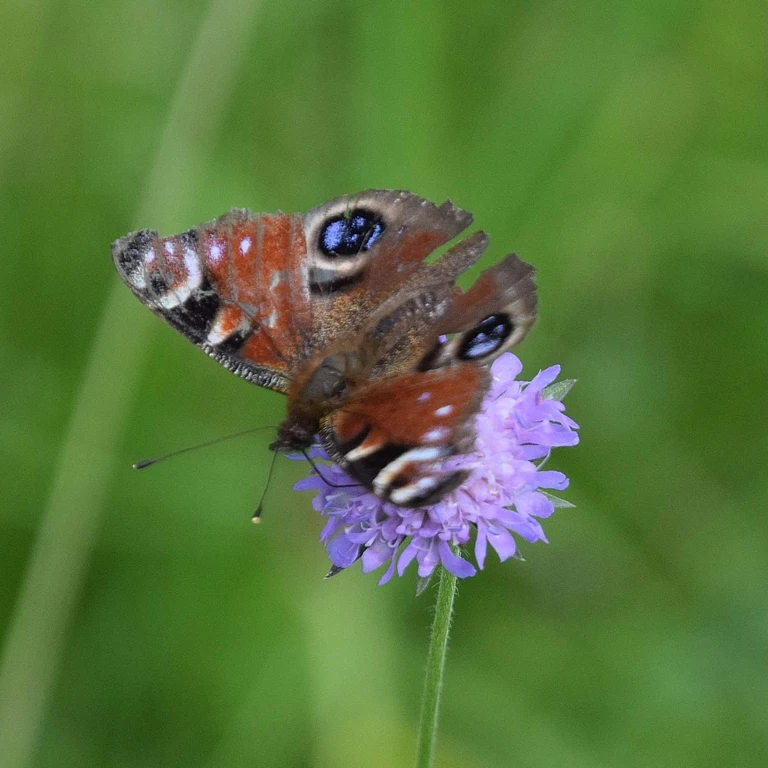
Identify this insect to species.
Aglais io
